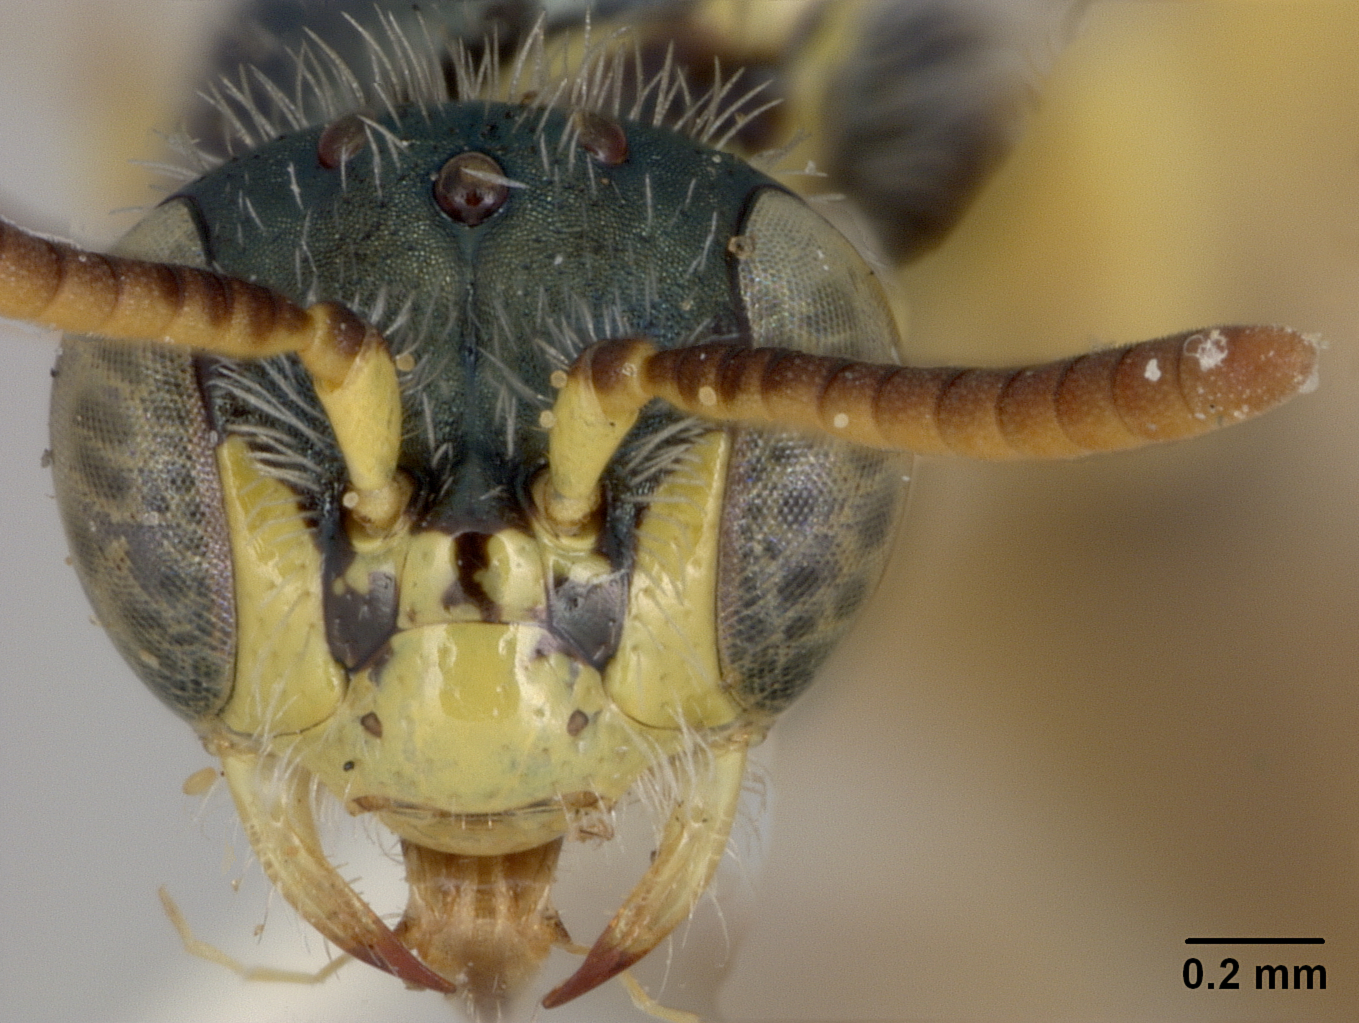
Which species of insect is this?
Perdita isocomae
